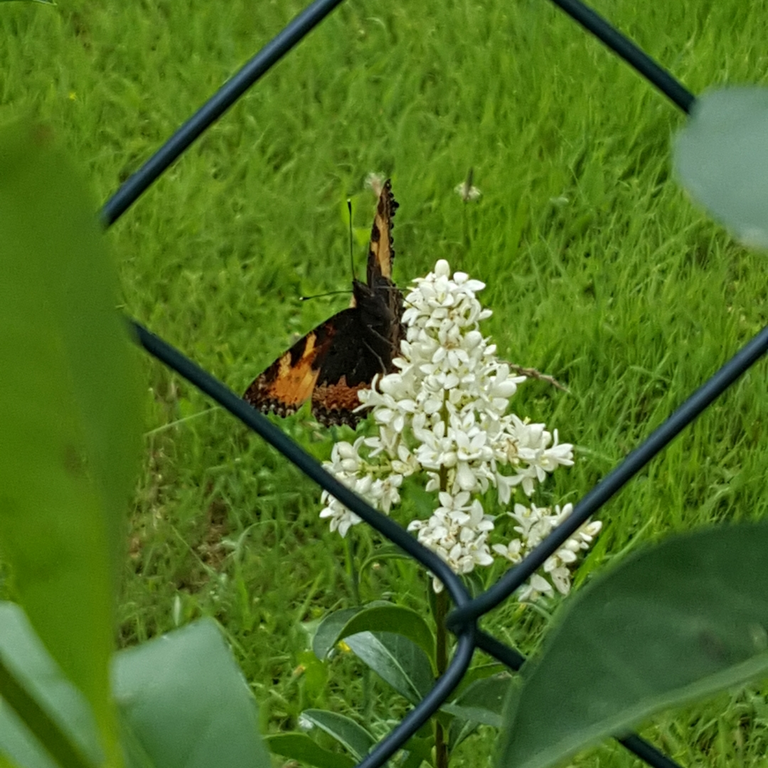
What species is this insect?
Aglais urticae
